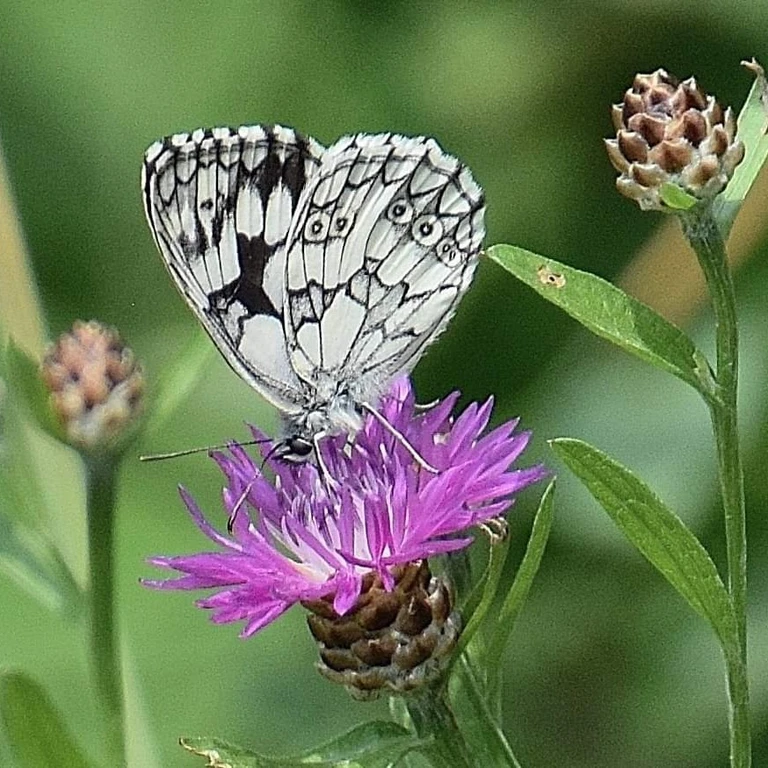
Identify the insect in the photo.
Melanargia galathea
